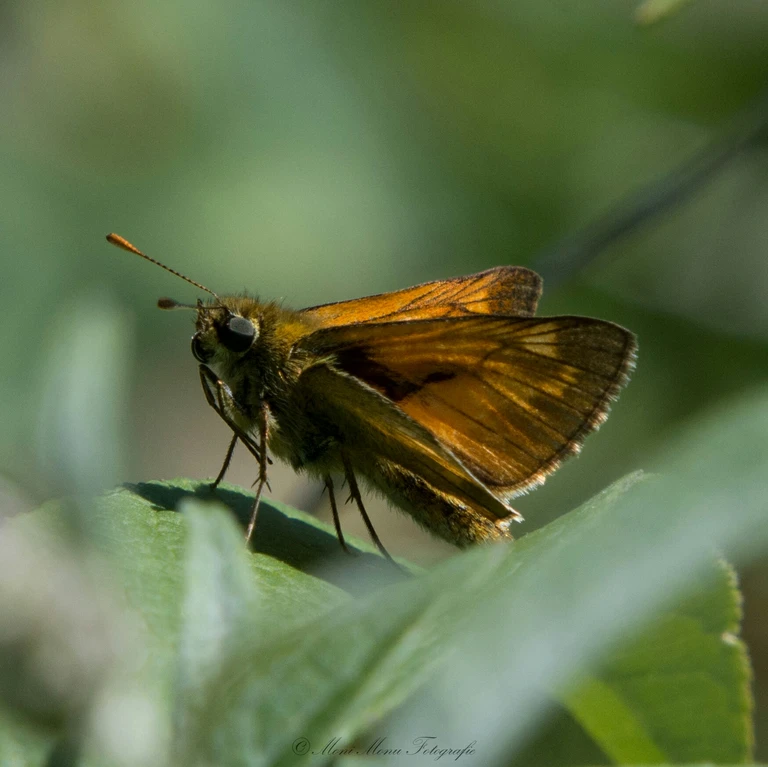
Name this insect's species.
Ochlodes sylvanus (also Ochlodes venata)
